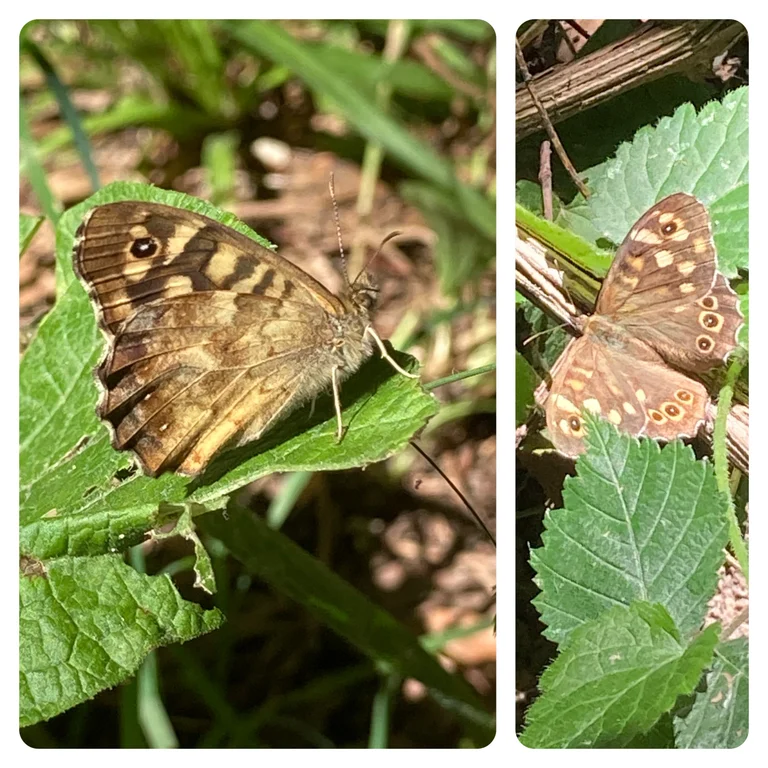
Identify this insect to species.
Pararge aegeria
